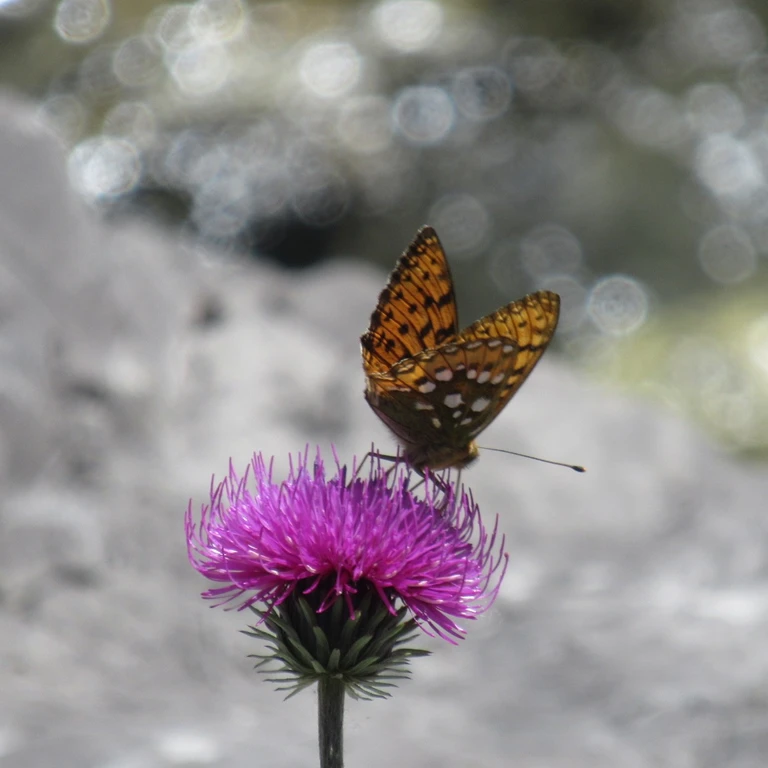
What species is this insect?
Speyeria aglaja
